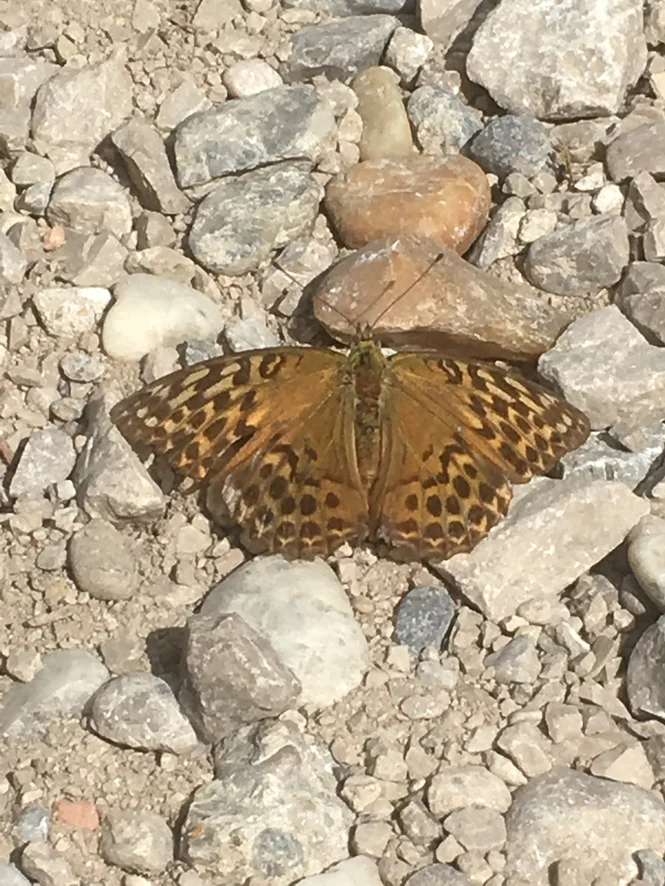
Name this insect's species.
Argynnis paphia
